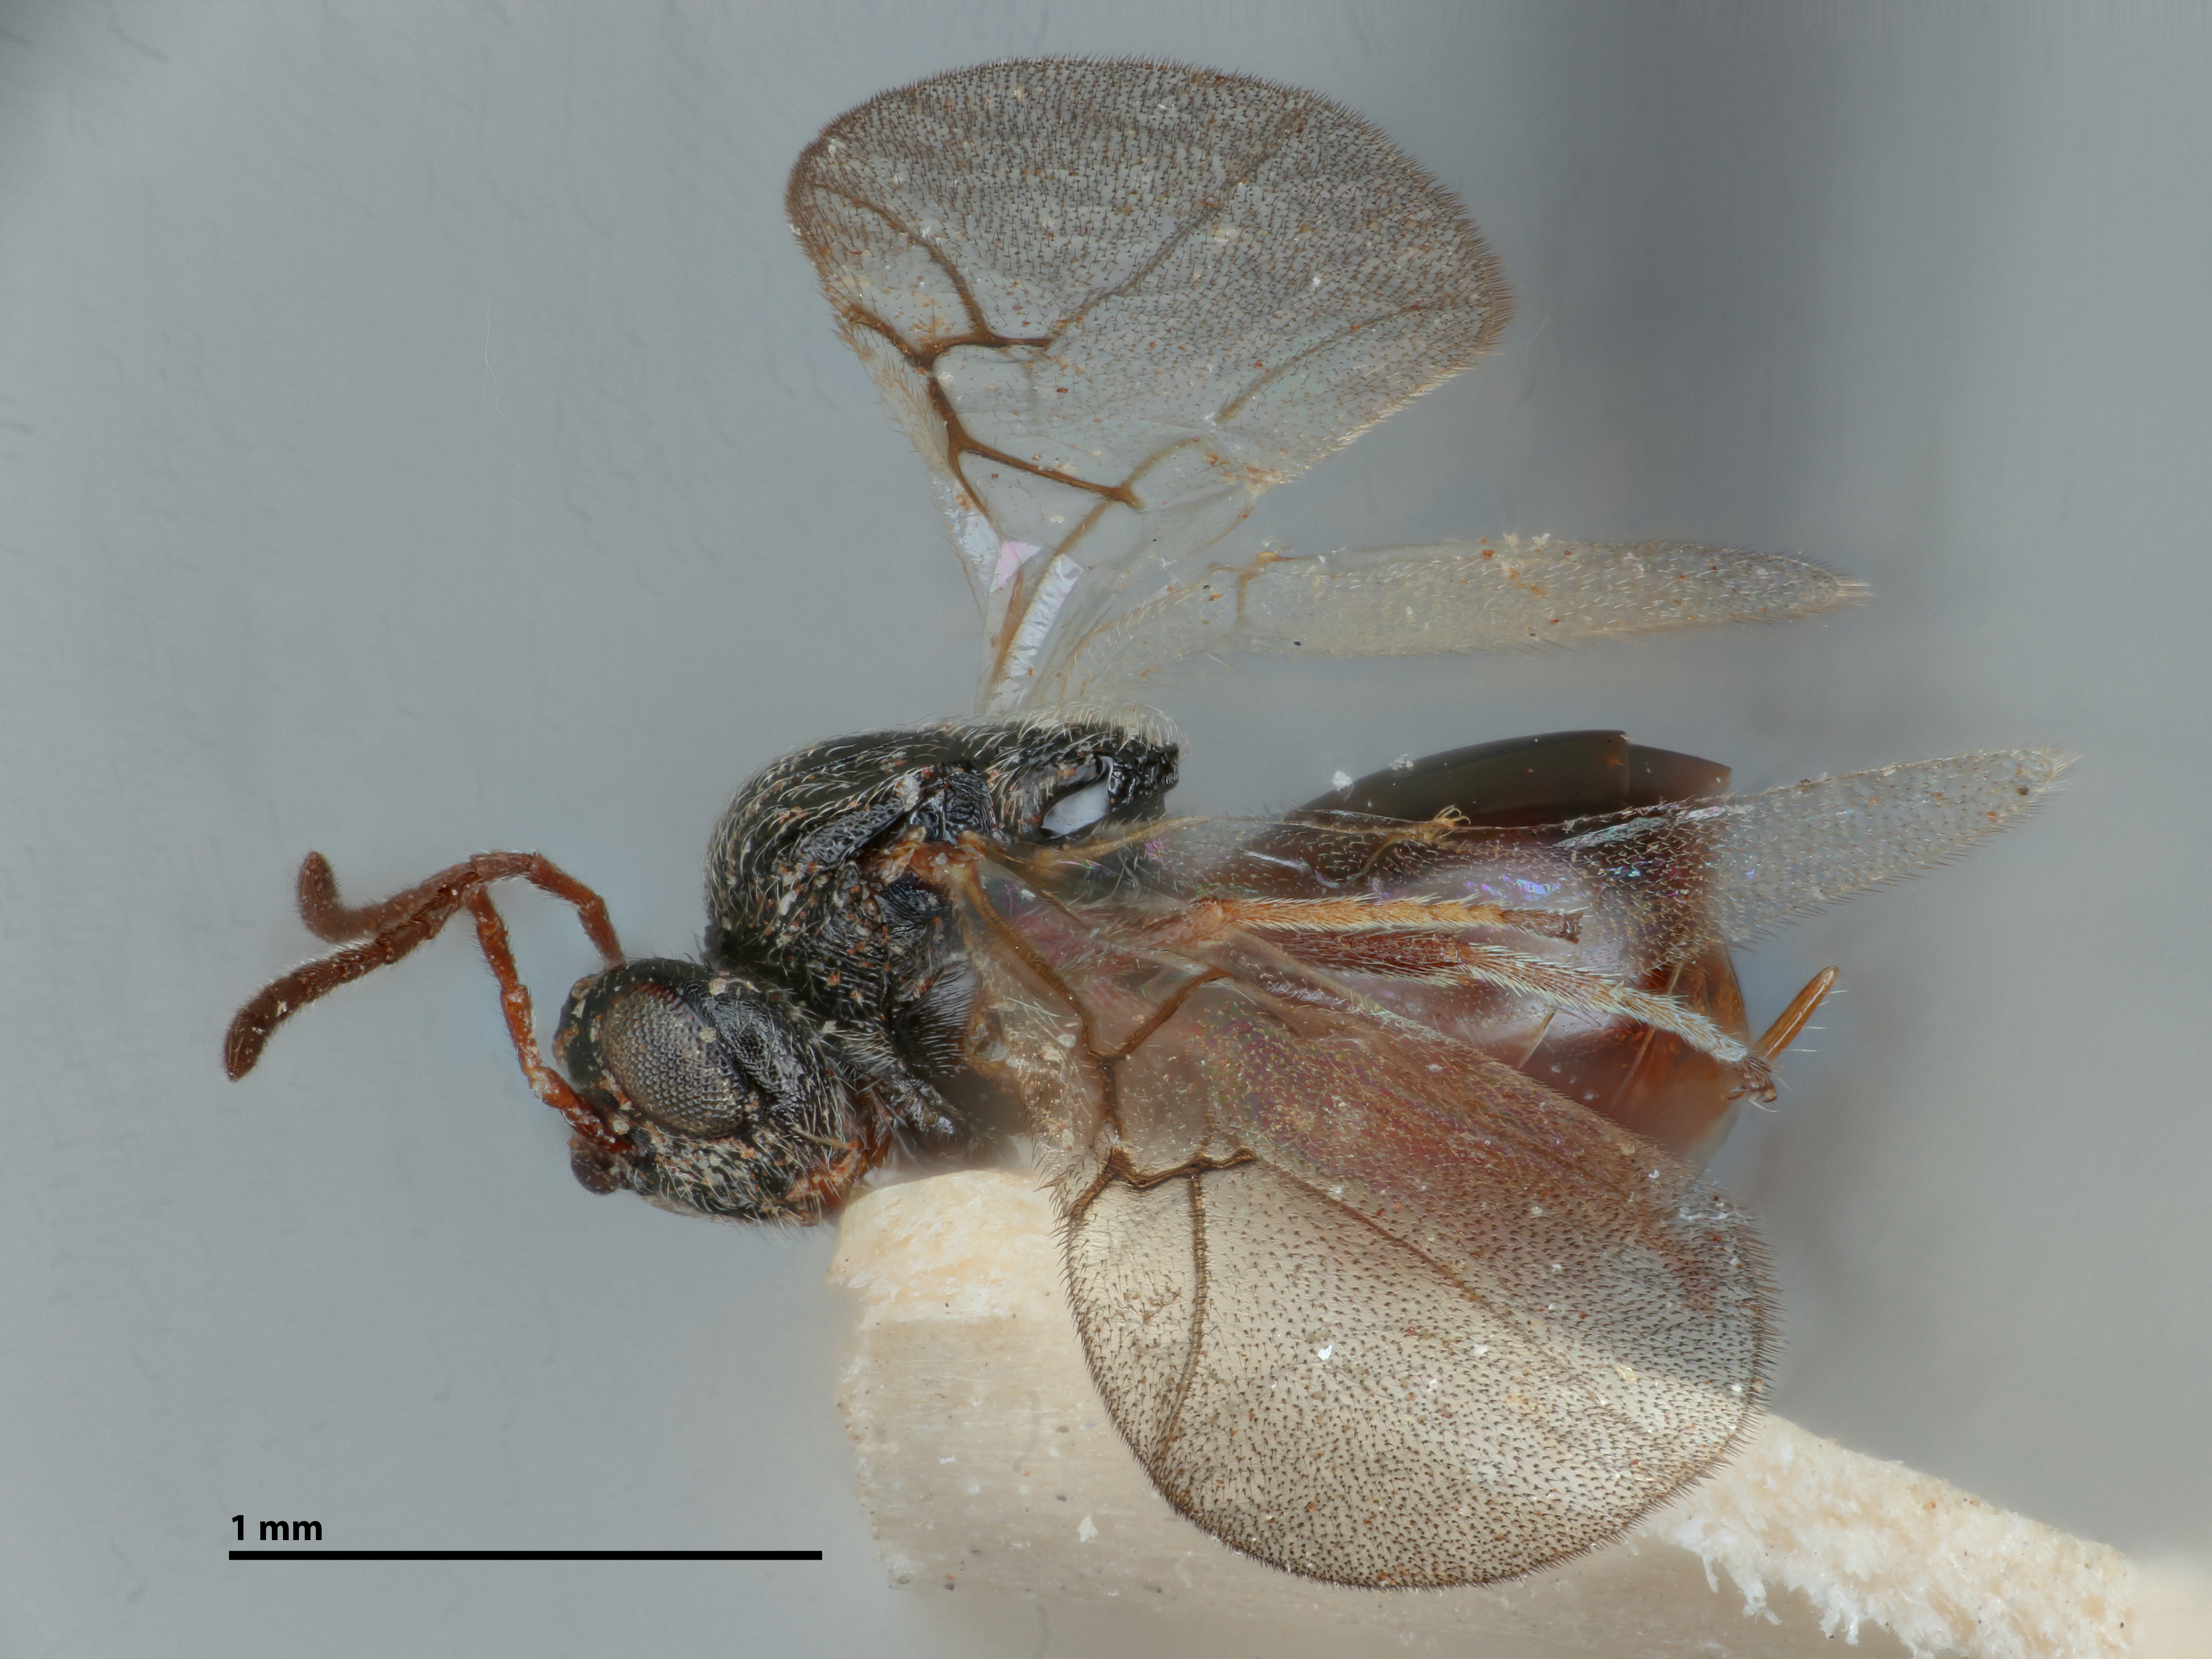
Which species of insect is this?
Andricus coortus
